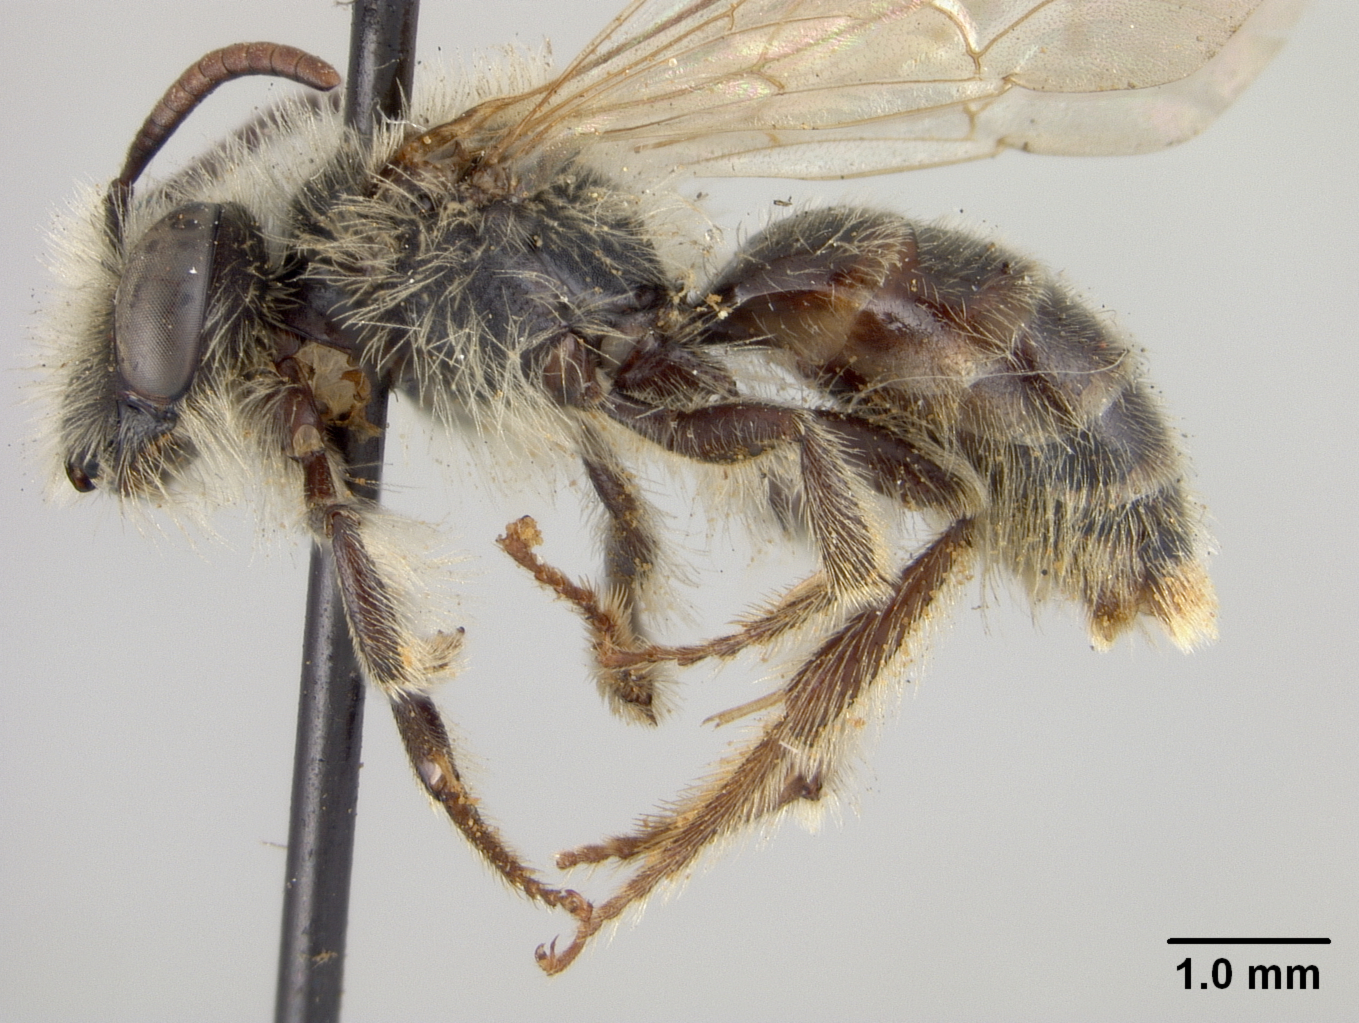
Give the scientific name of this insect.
Andrena parakrigiana
